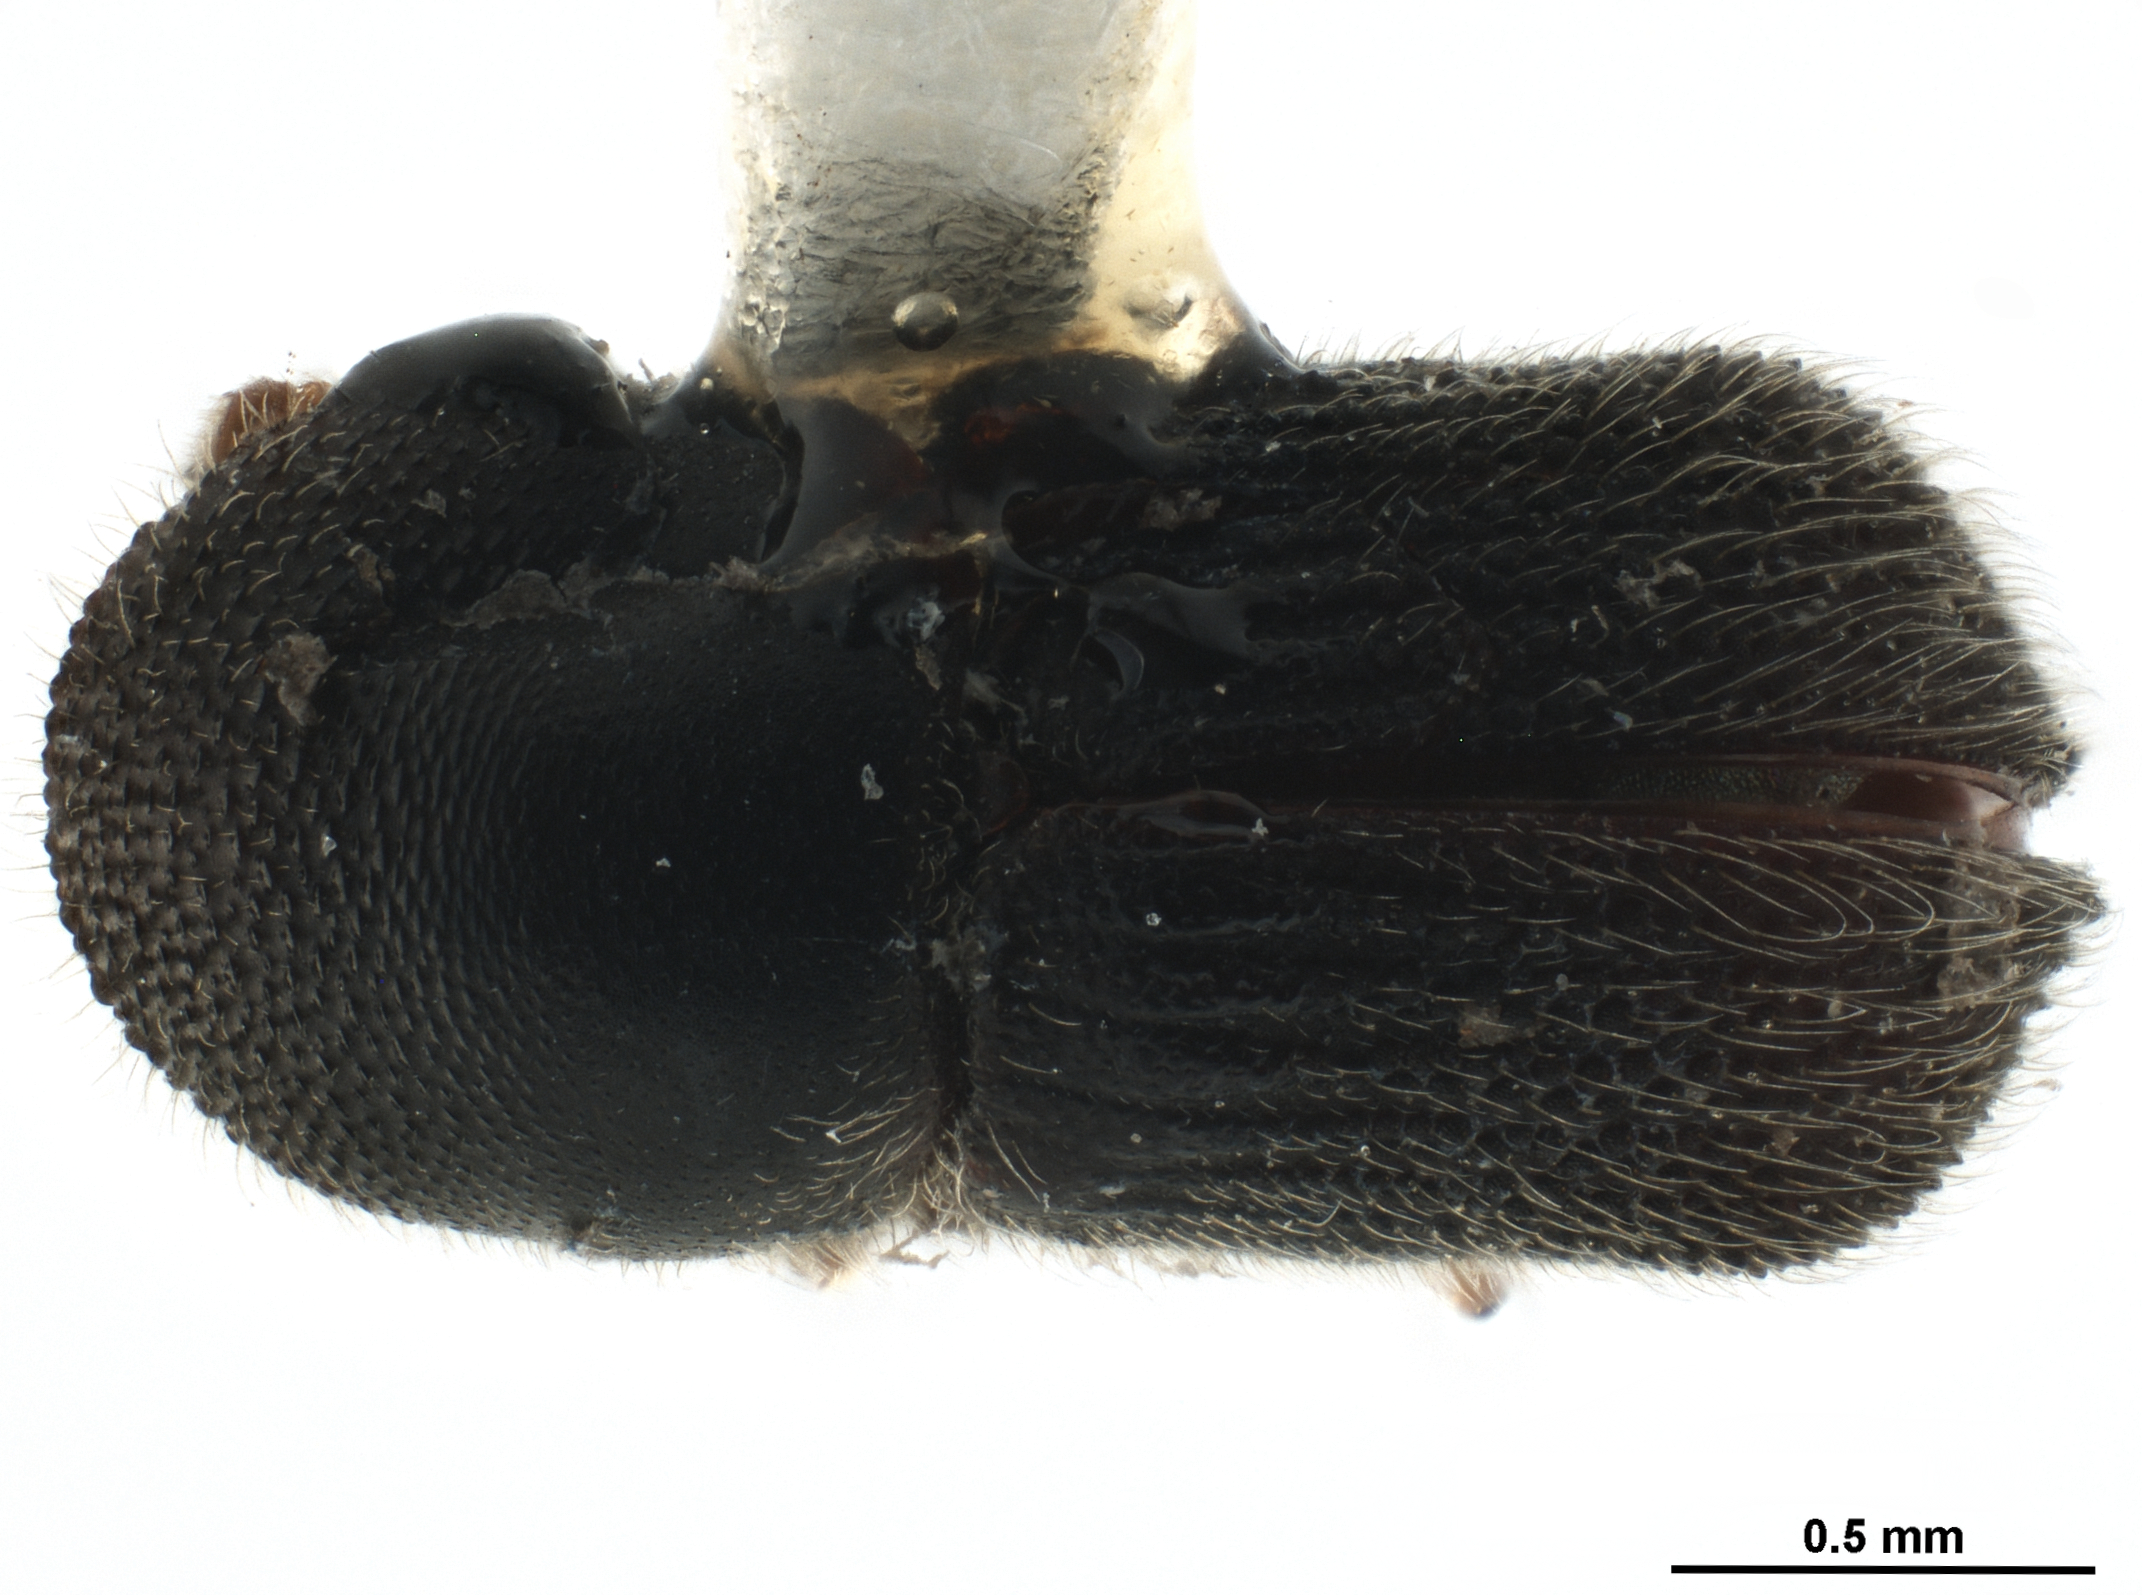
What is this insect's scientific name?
Arixyleborus puberulus
